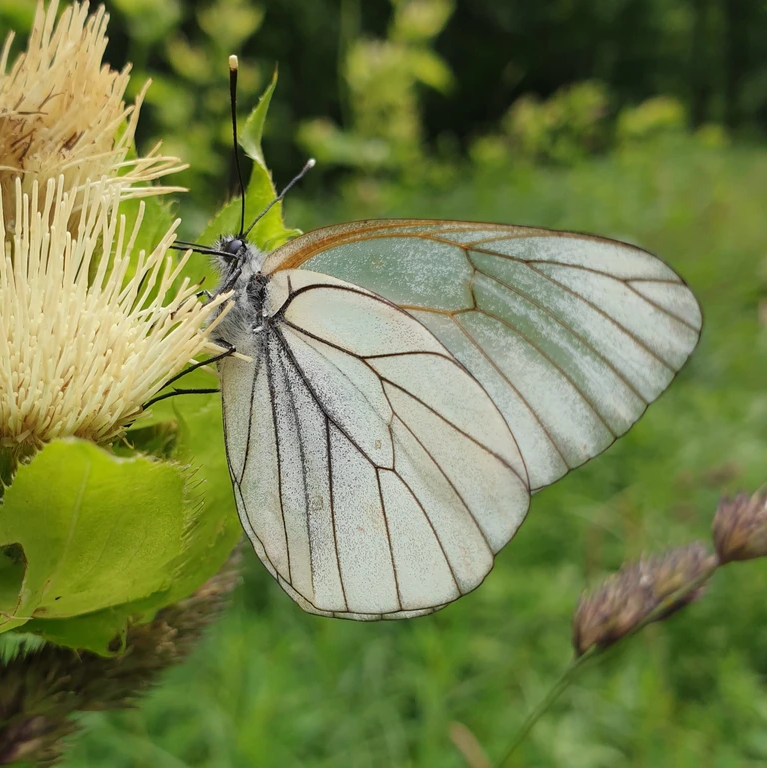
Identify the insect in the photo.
Aporia crataegi
